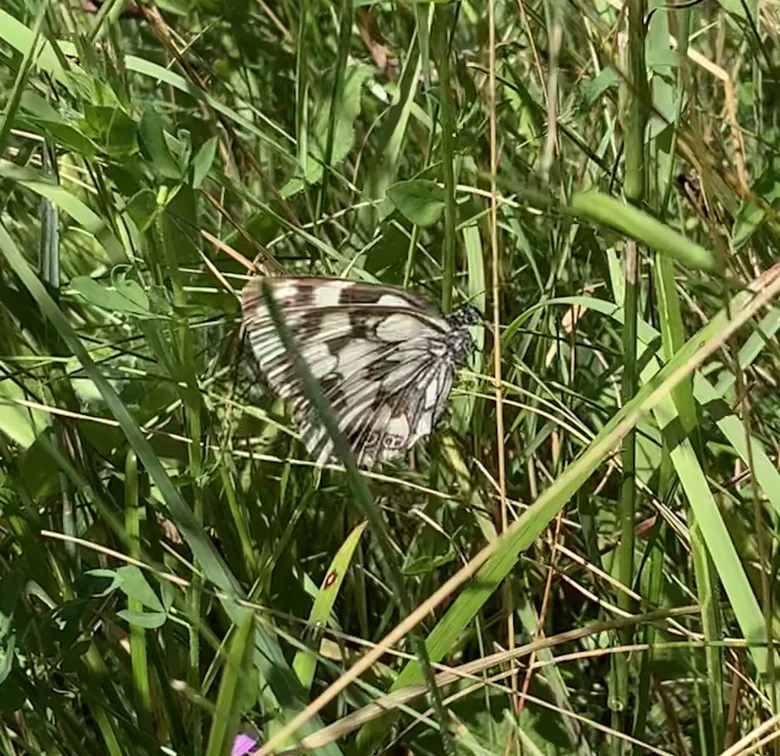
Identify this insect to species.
Melanargia galathea
